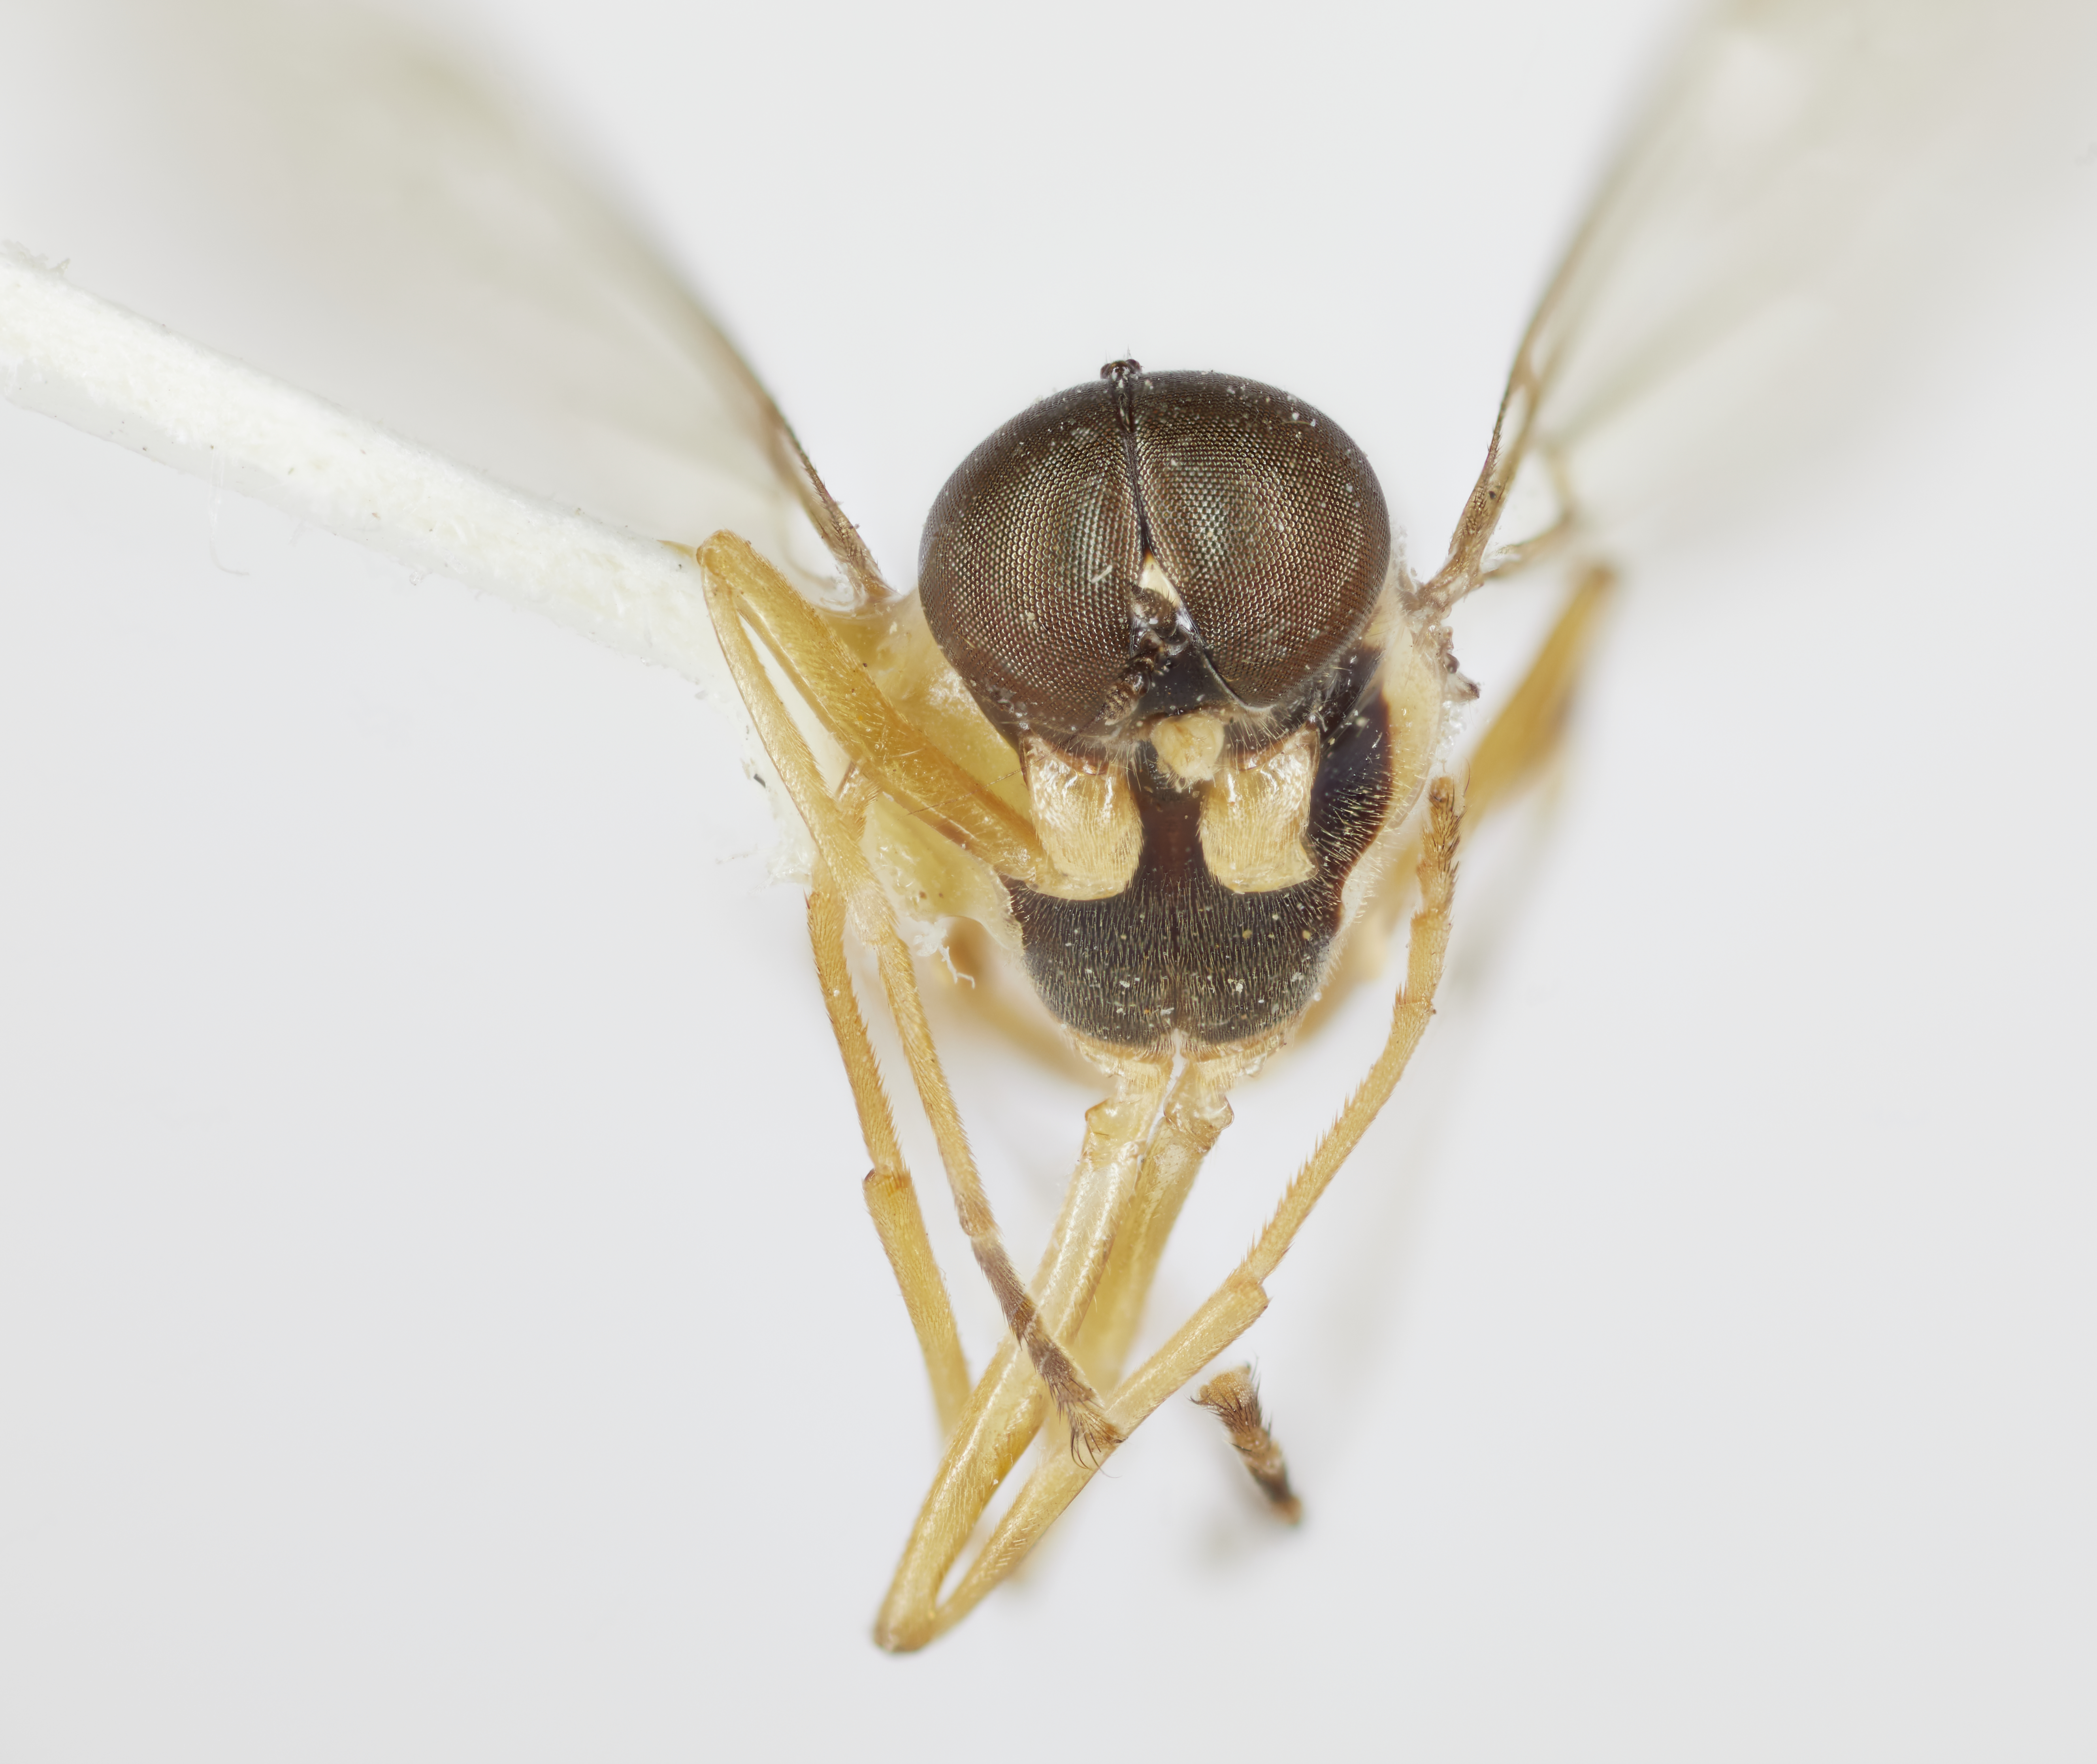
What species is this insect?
Hoplistopsis geminatus
